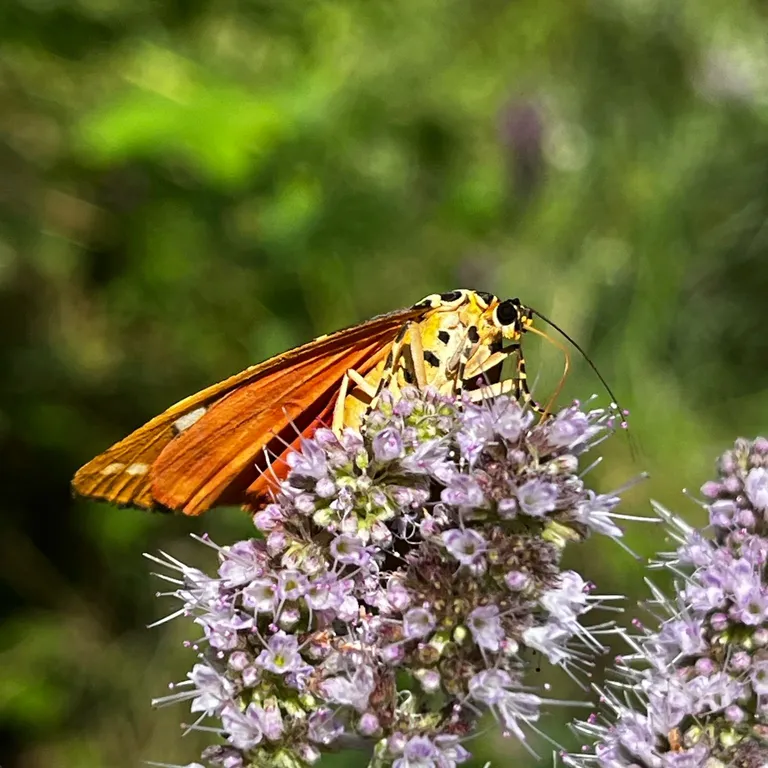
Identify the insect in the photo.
Euplagia quadripunctaria
